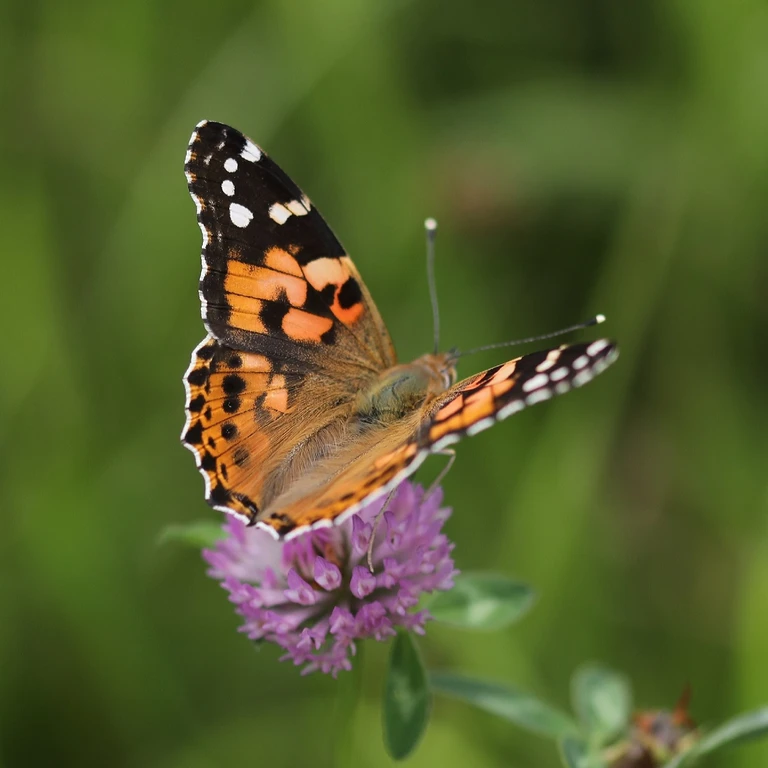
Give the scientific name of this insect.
Vanessa cardui
